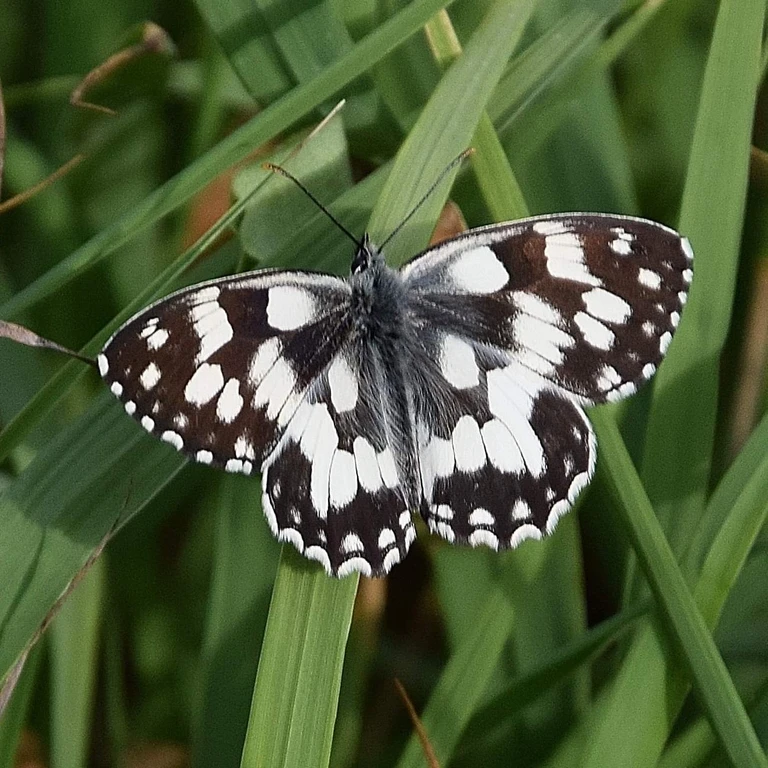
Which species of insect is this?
Melanargia galathea
